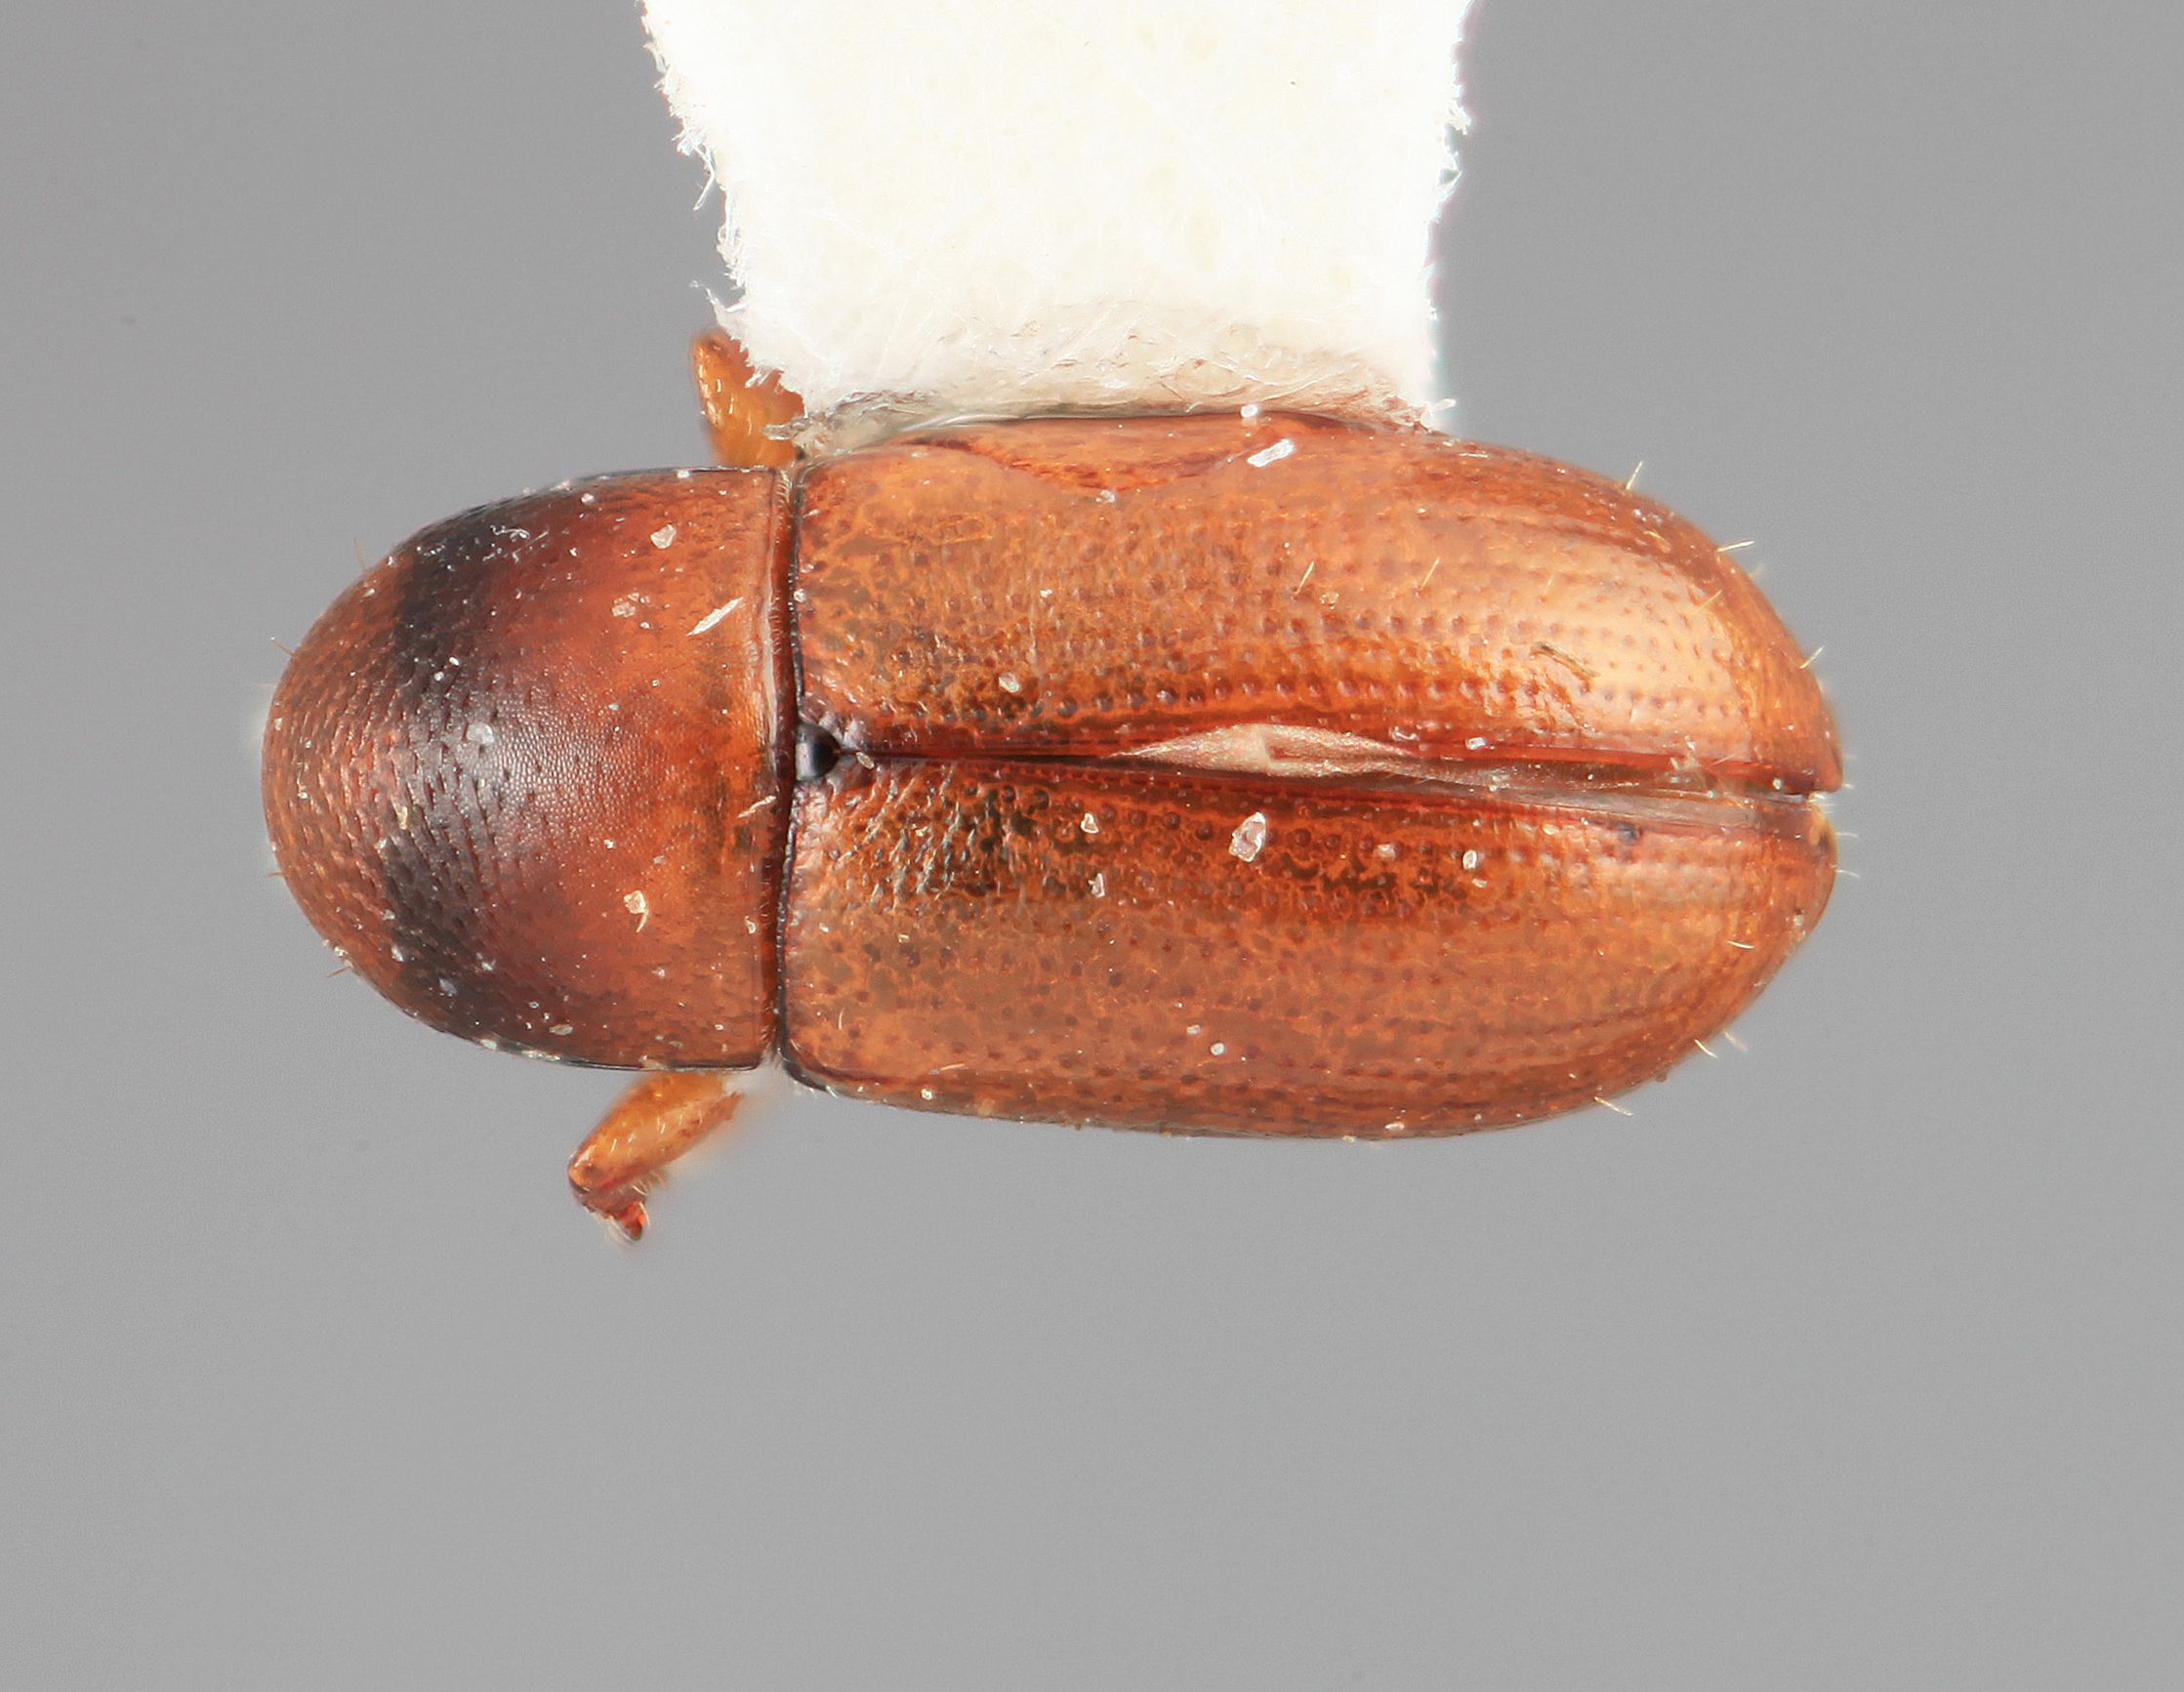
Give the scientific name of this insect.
Scolytodes sparsepilosus
